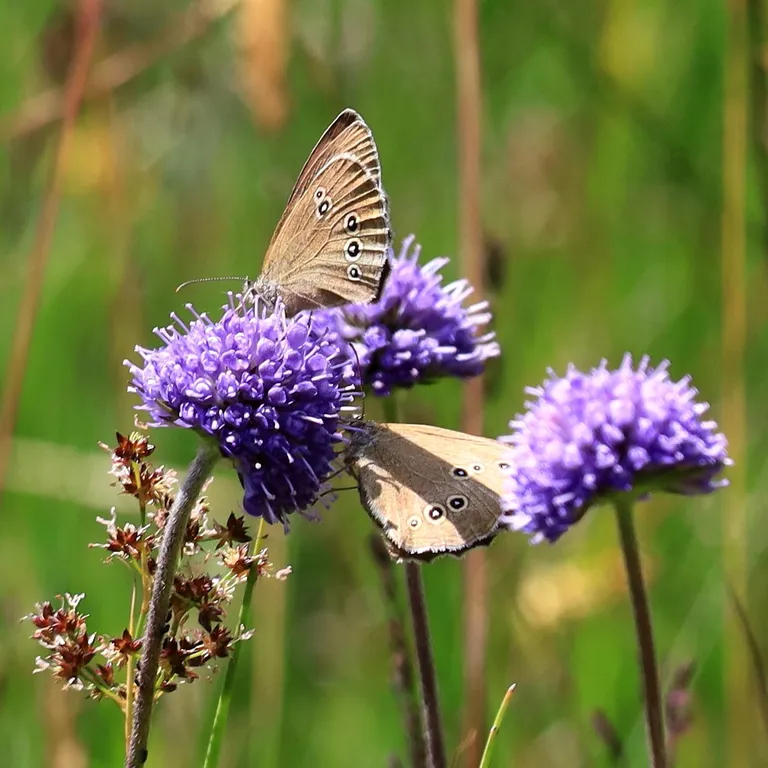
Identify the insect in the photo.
Aphantopus hyperantus
